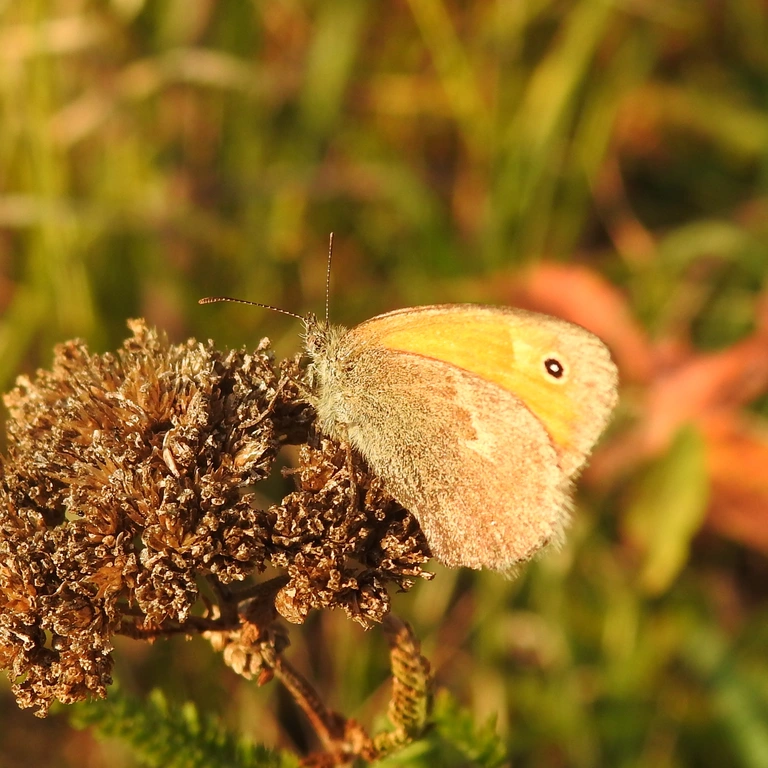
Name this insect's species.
Coenonympha pamphilus
